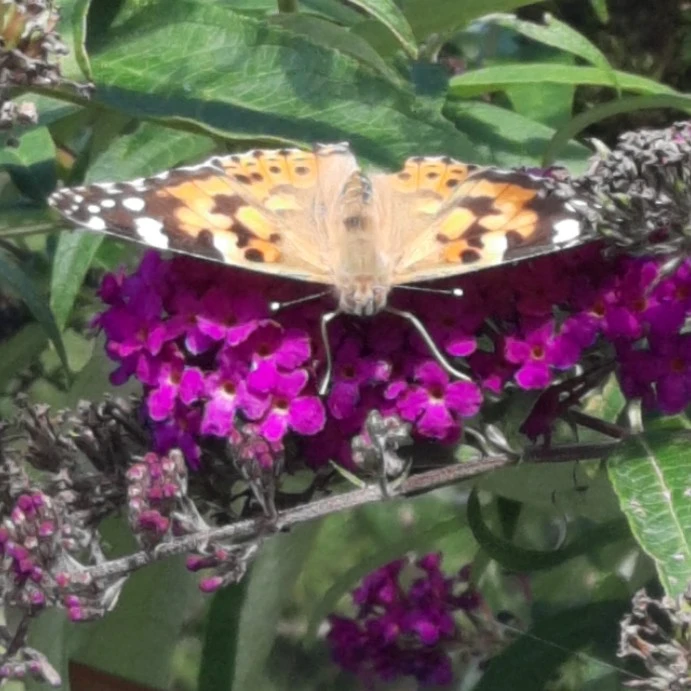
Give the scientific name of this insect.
Vanessa cardui
